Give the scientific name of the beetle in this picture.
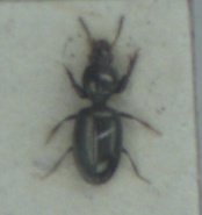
Dyschirius aeneus
